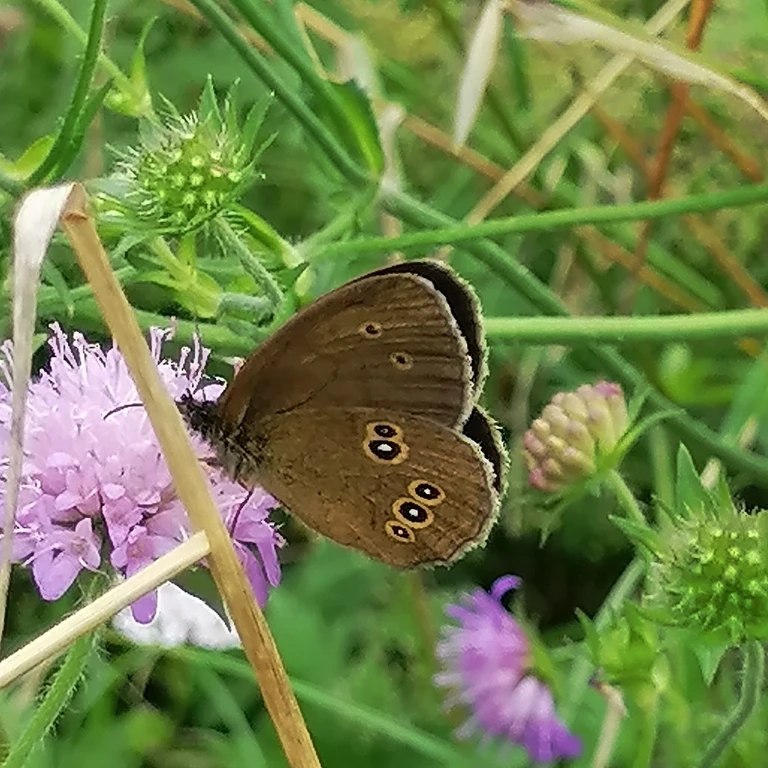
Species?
Aphantopus hyperantus
